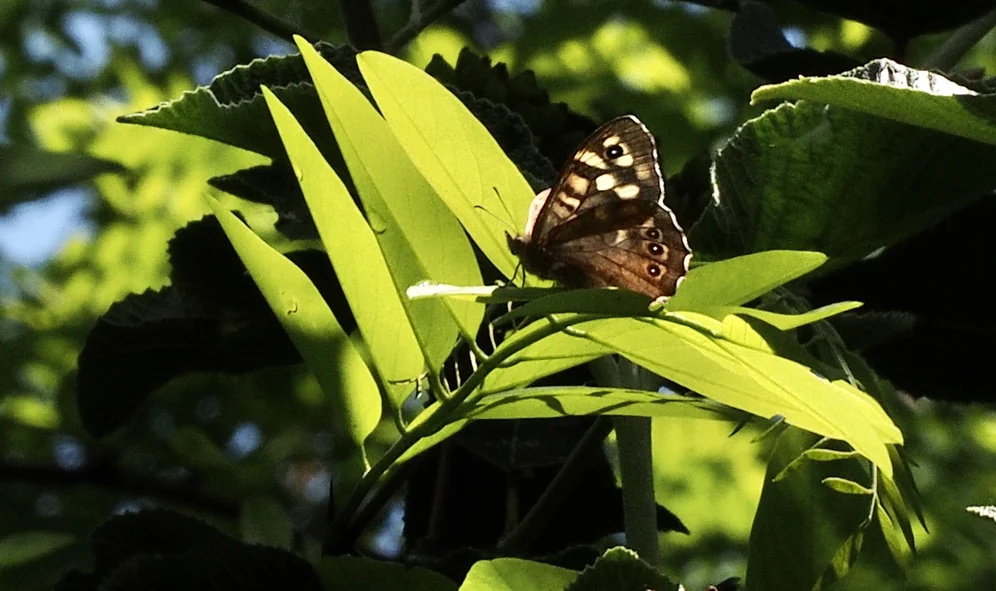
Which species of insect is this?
Pararge aegeria
